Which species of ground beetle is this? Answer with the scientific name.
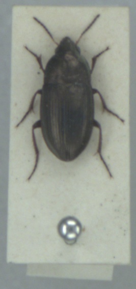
Amara aenea
